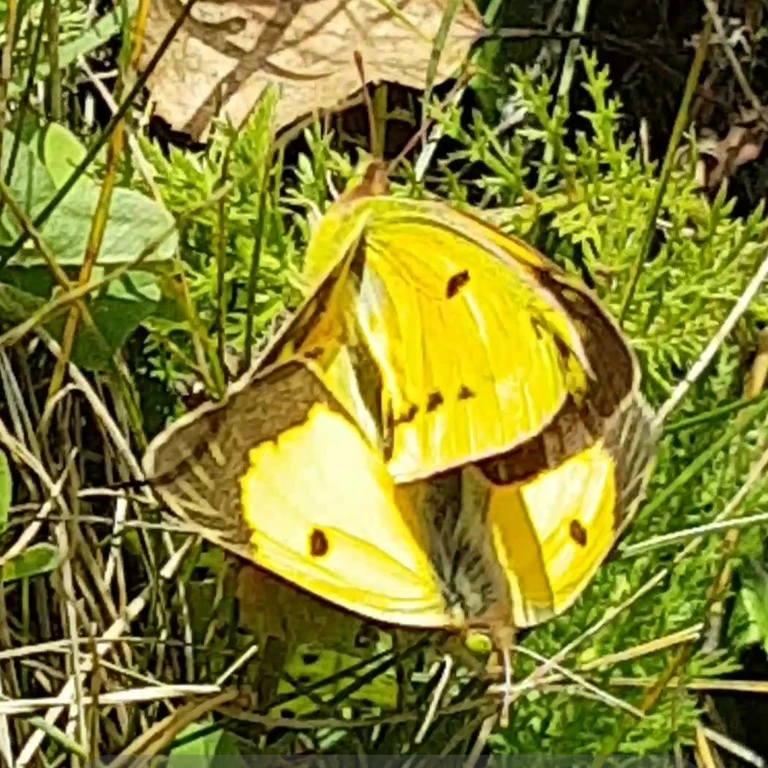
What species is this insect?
Colias croceus
